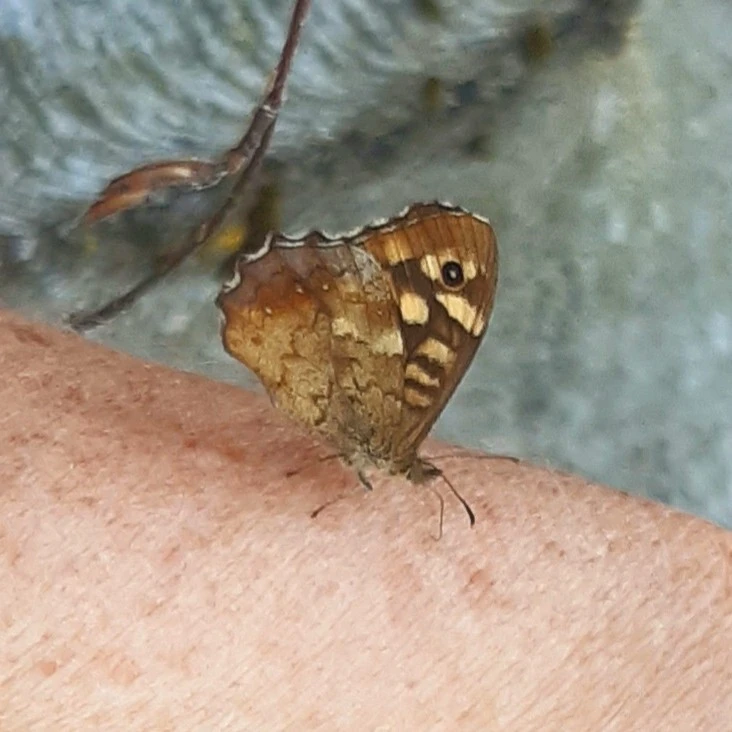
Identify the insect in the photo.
Pararge aegeria
